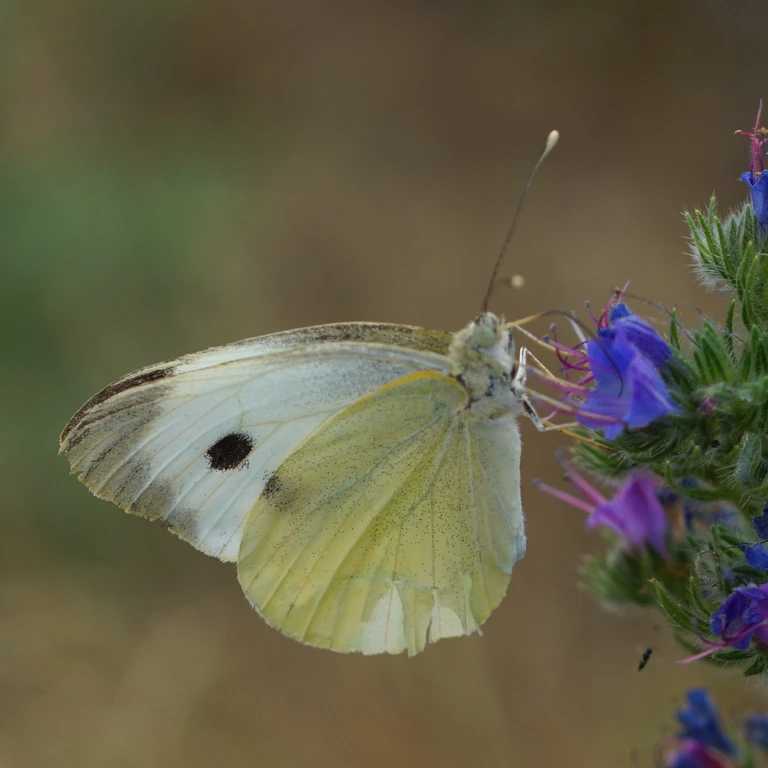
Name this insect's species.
Pieris brassicae
